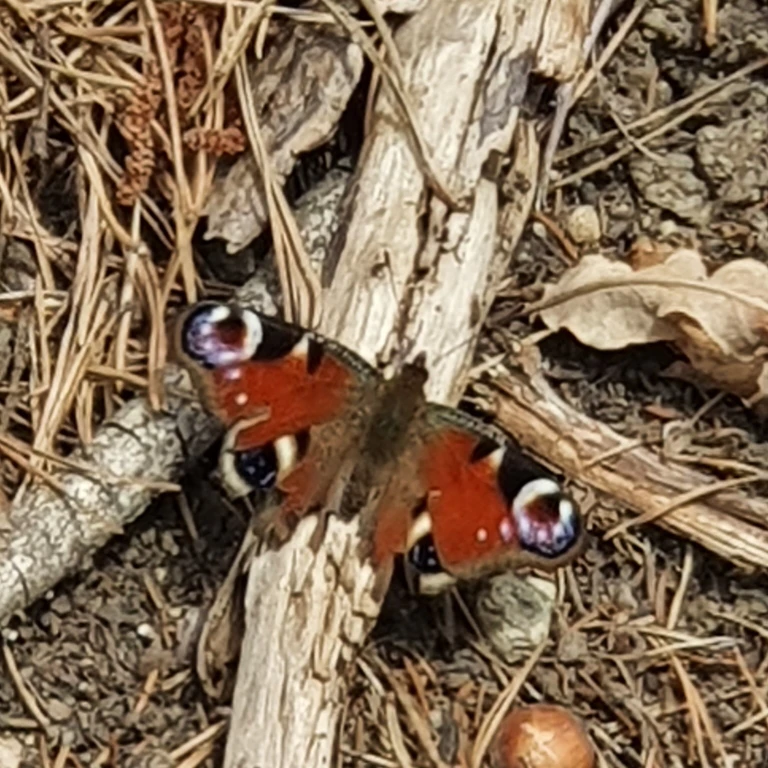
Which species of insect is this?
Aglais io
